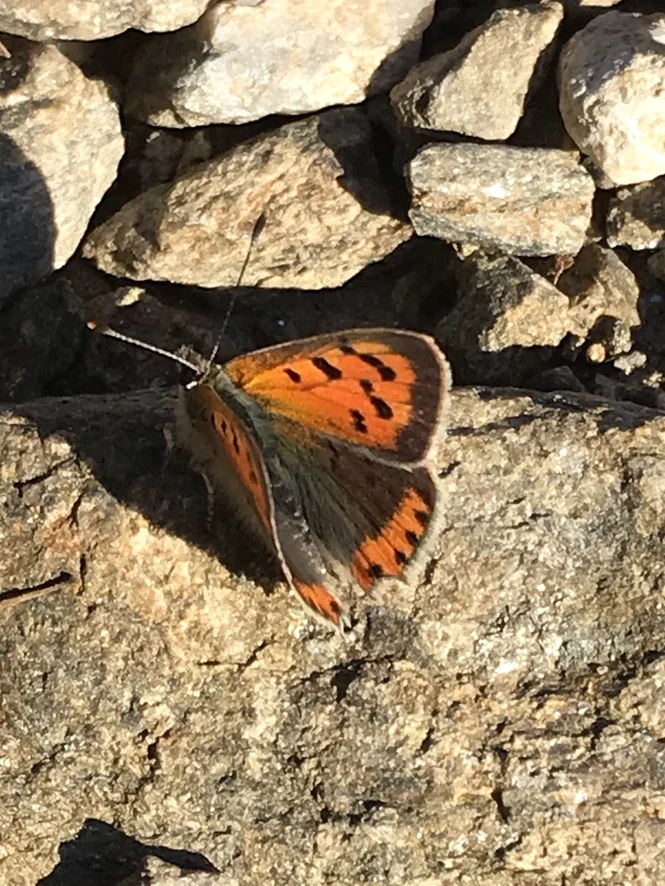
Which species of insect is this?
Lycaena phlaeas
